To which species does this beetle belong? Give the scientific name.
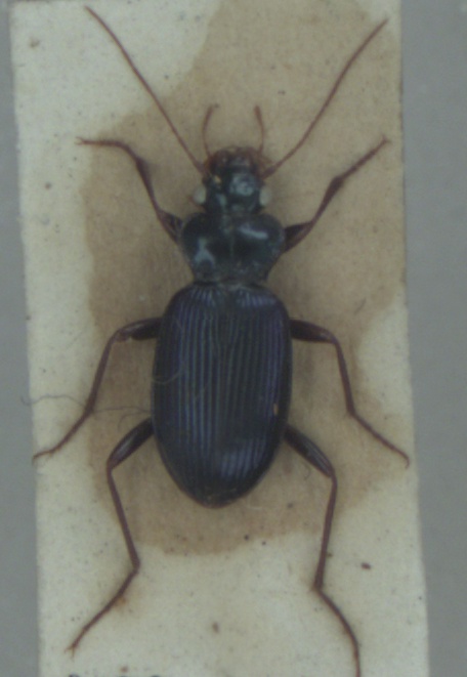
Leistus spinibarbis
